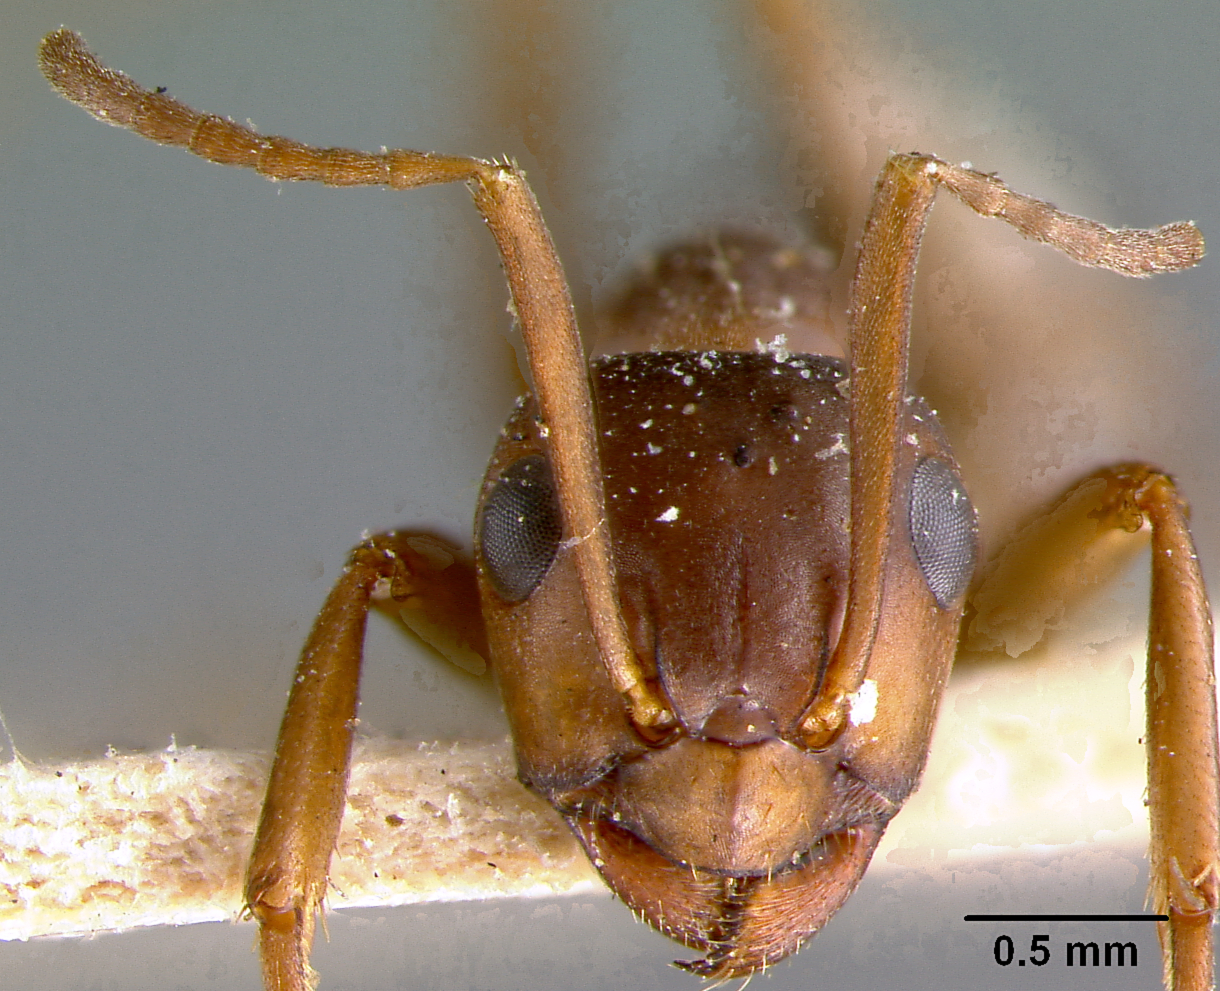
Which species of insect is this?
Formica sanguinea
